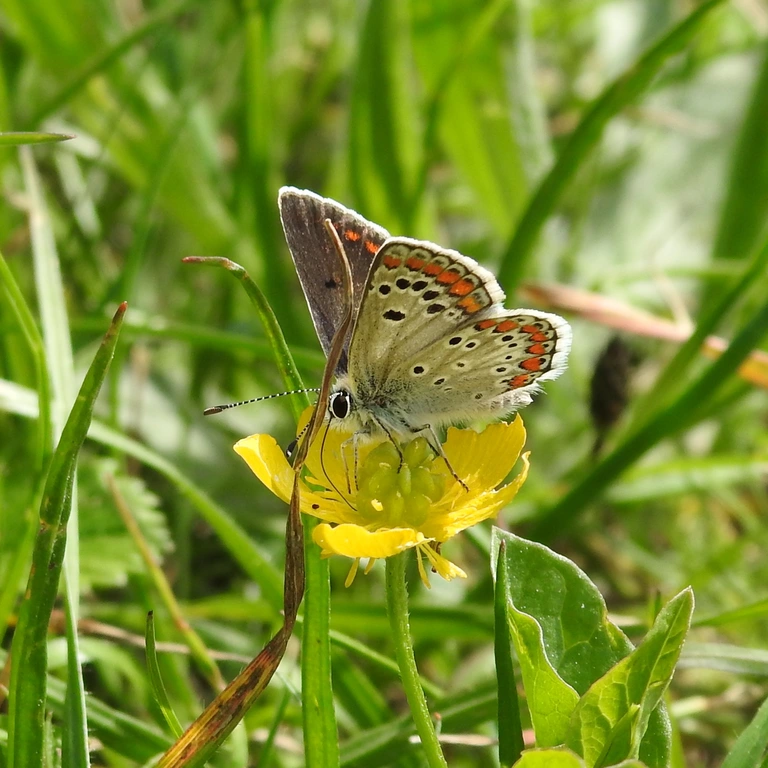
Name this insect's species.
Aricia agestis/artaxerxes
